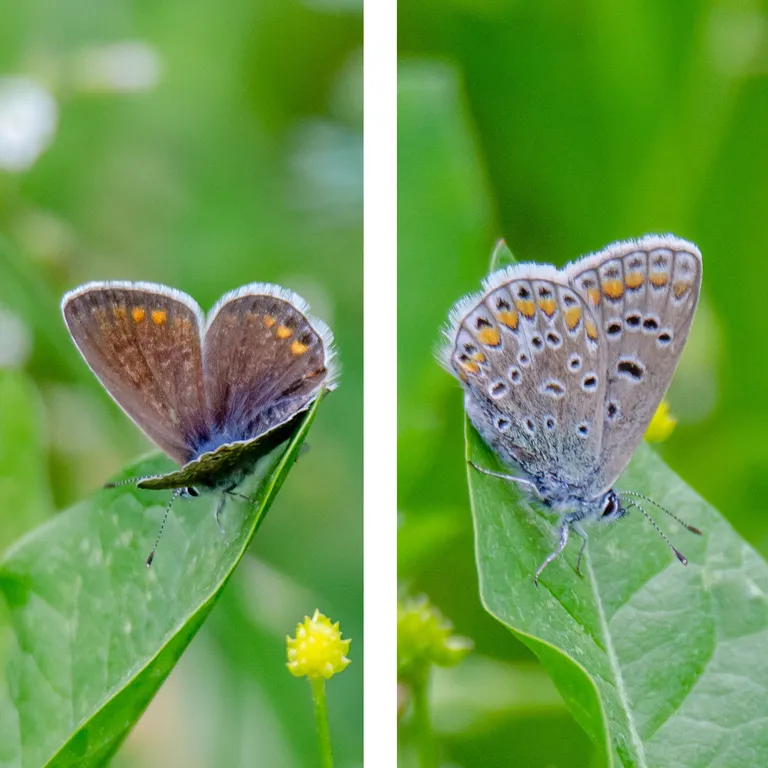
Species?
Polyommatus icarus
